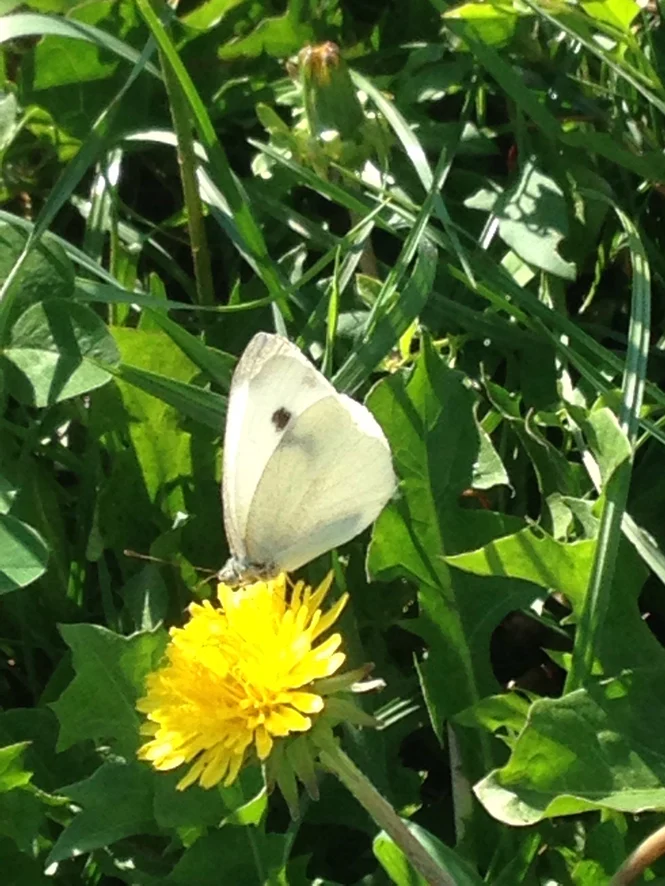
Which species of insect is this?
Pieris rapae
